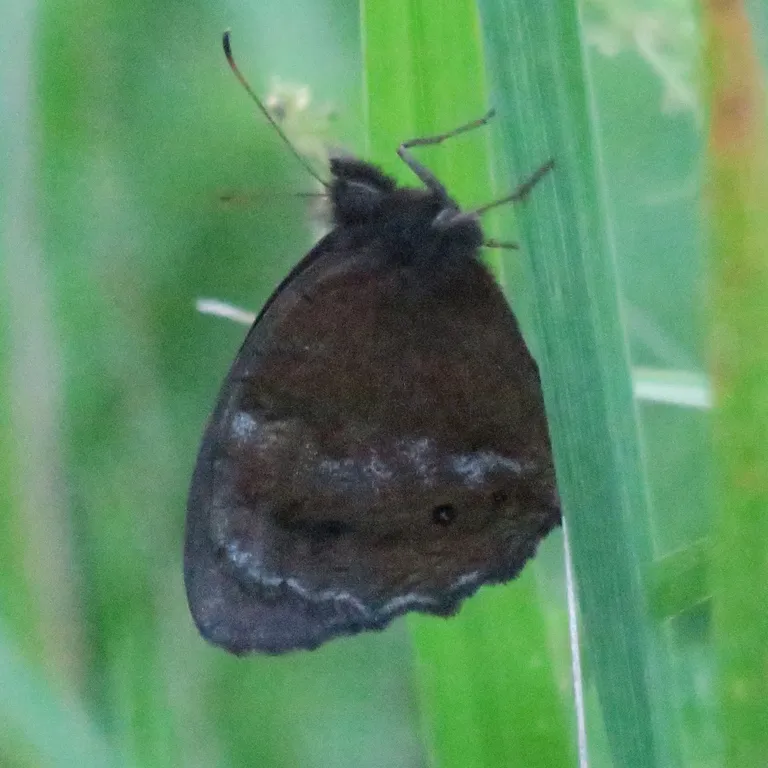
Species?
Minois dryas
